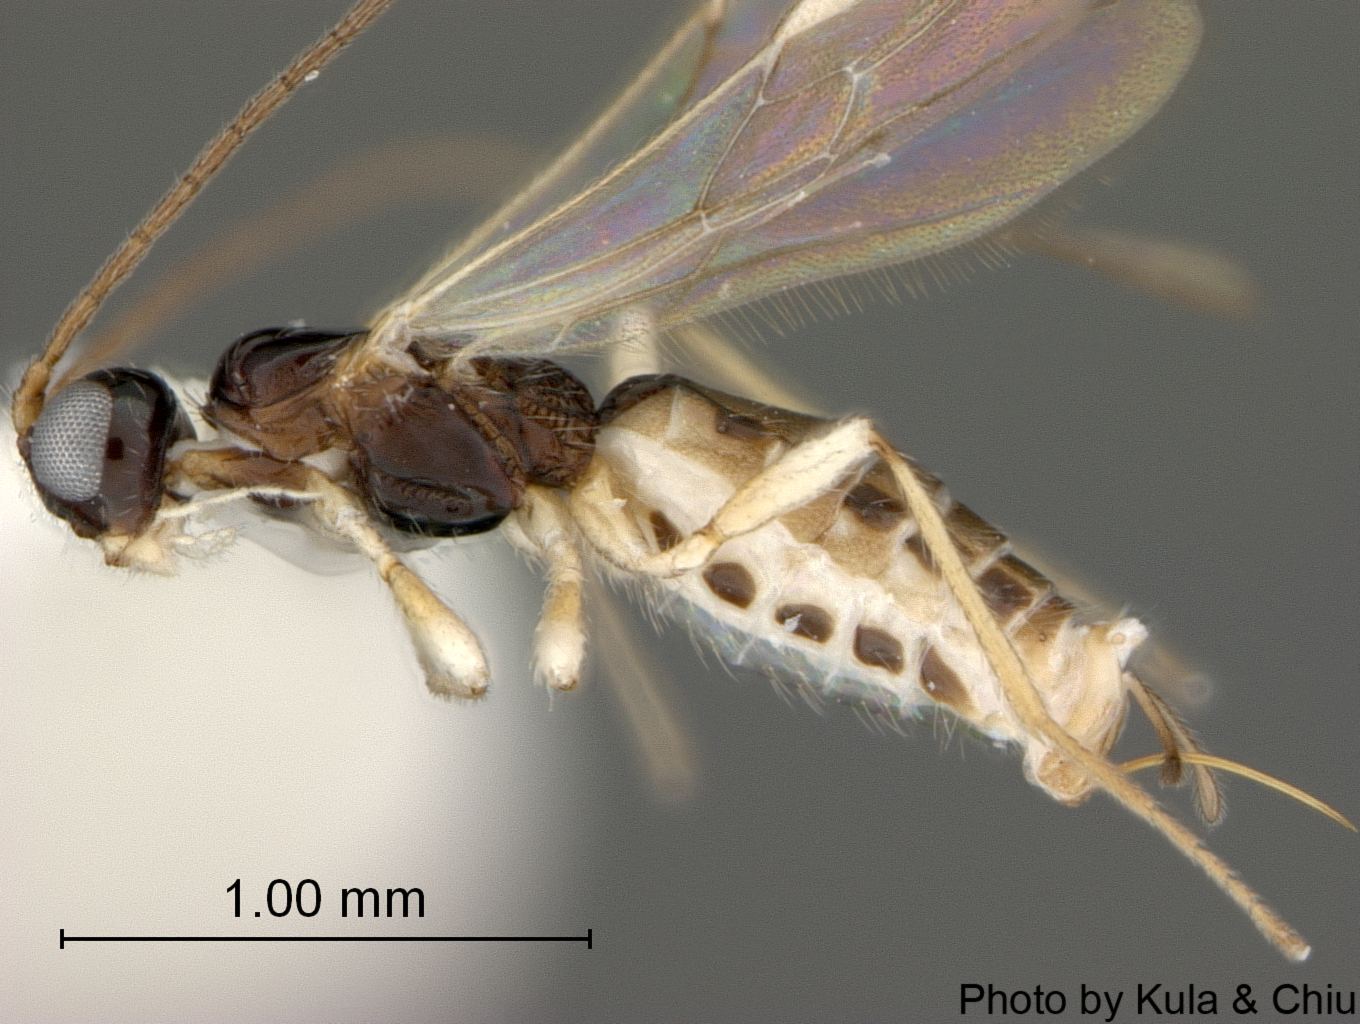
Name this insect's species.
Parahormius markshawi
